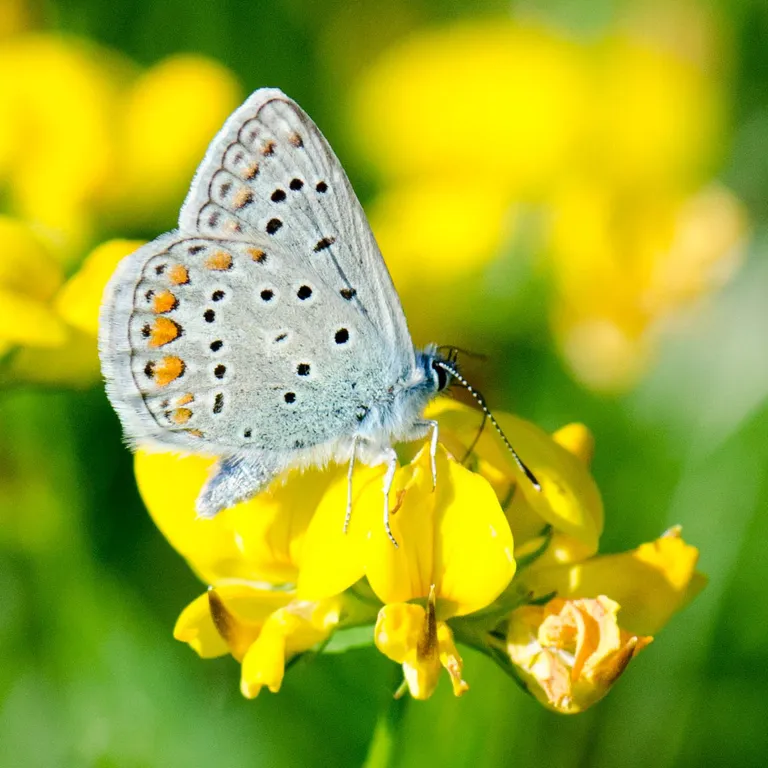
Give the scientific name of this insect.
Polyommatus icarus
